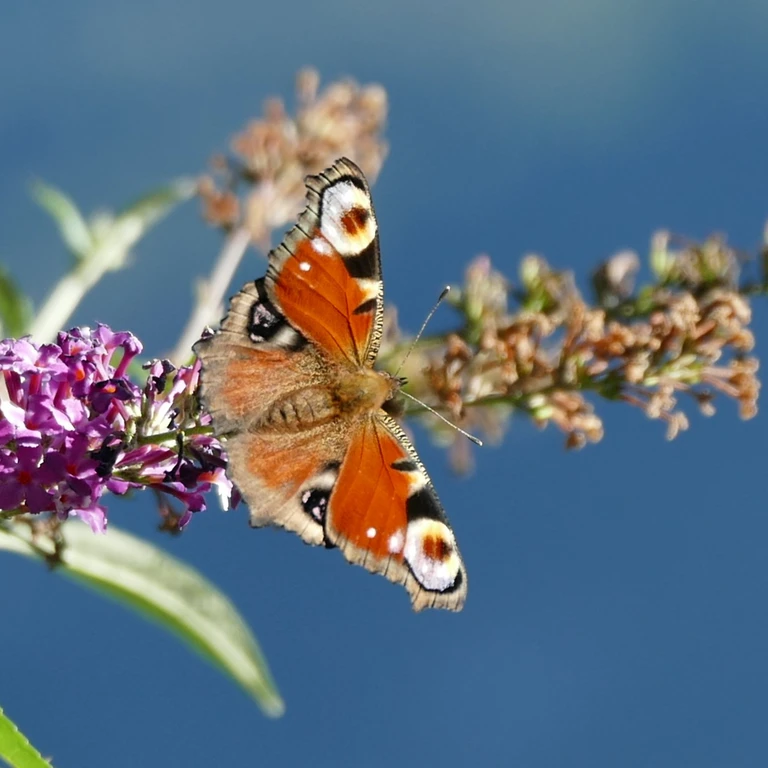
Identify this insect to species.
Aglais io
